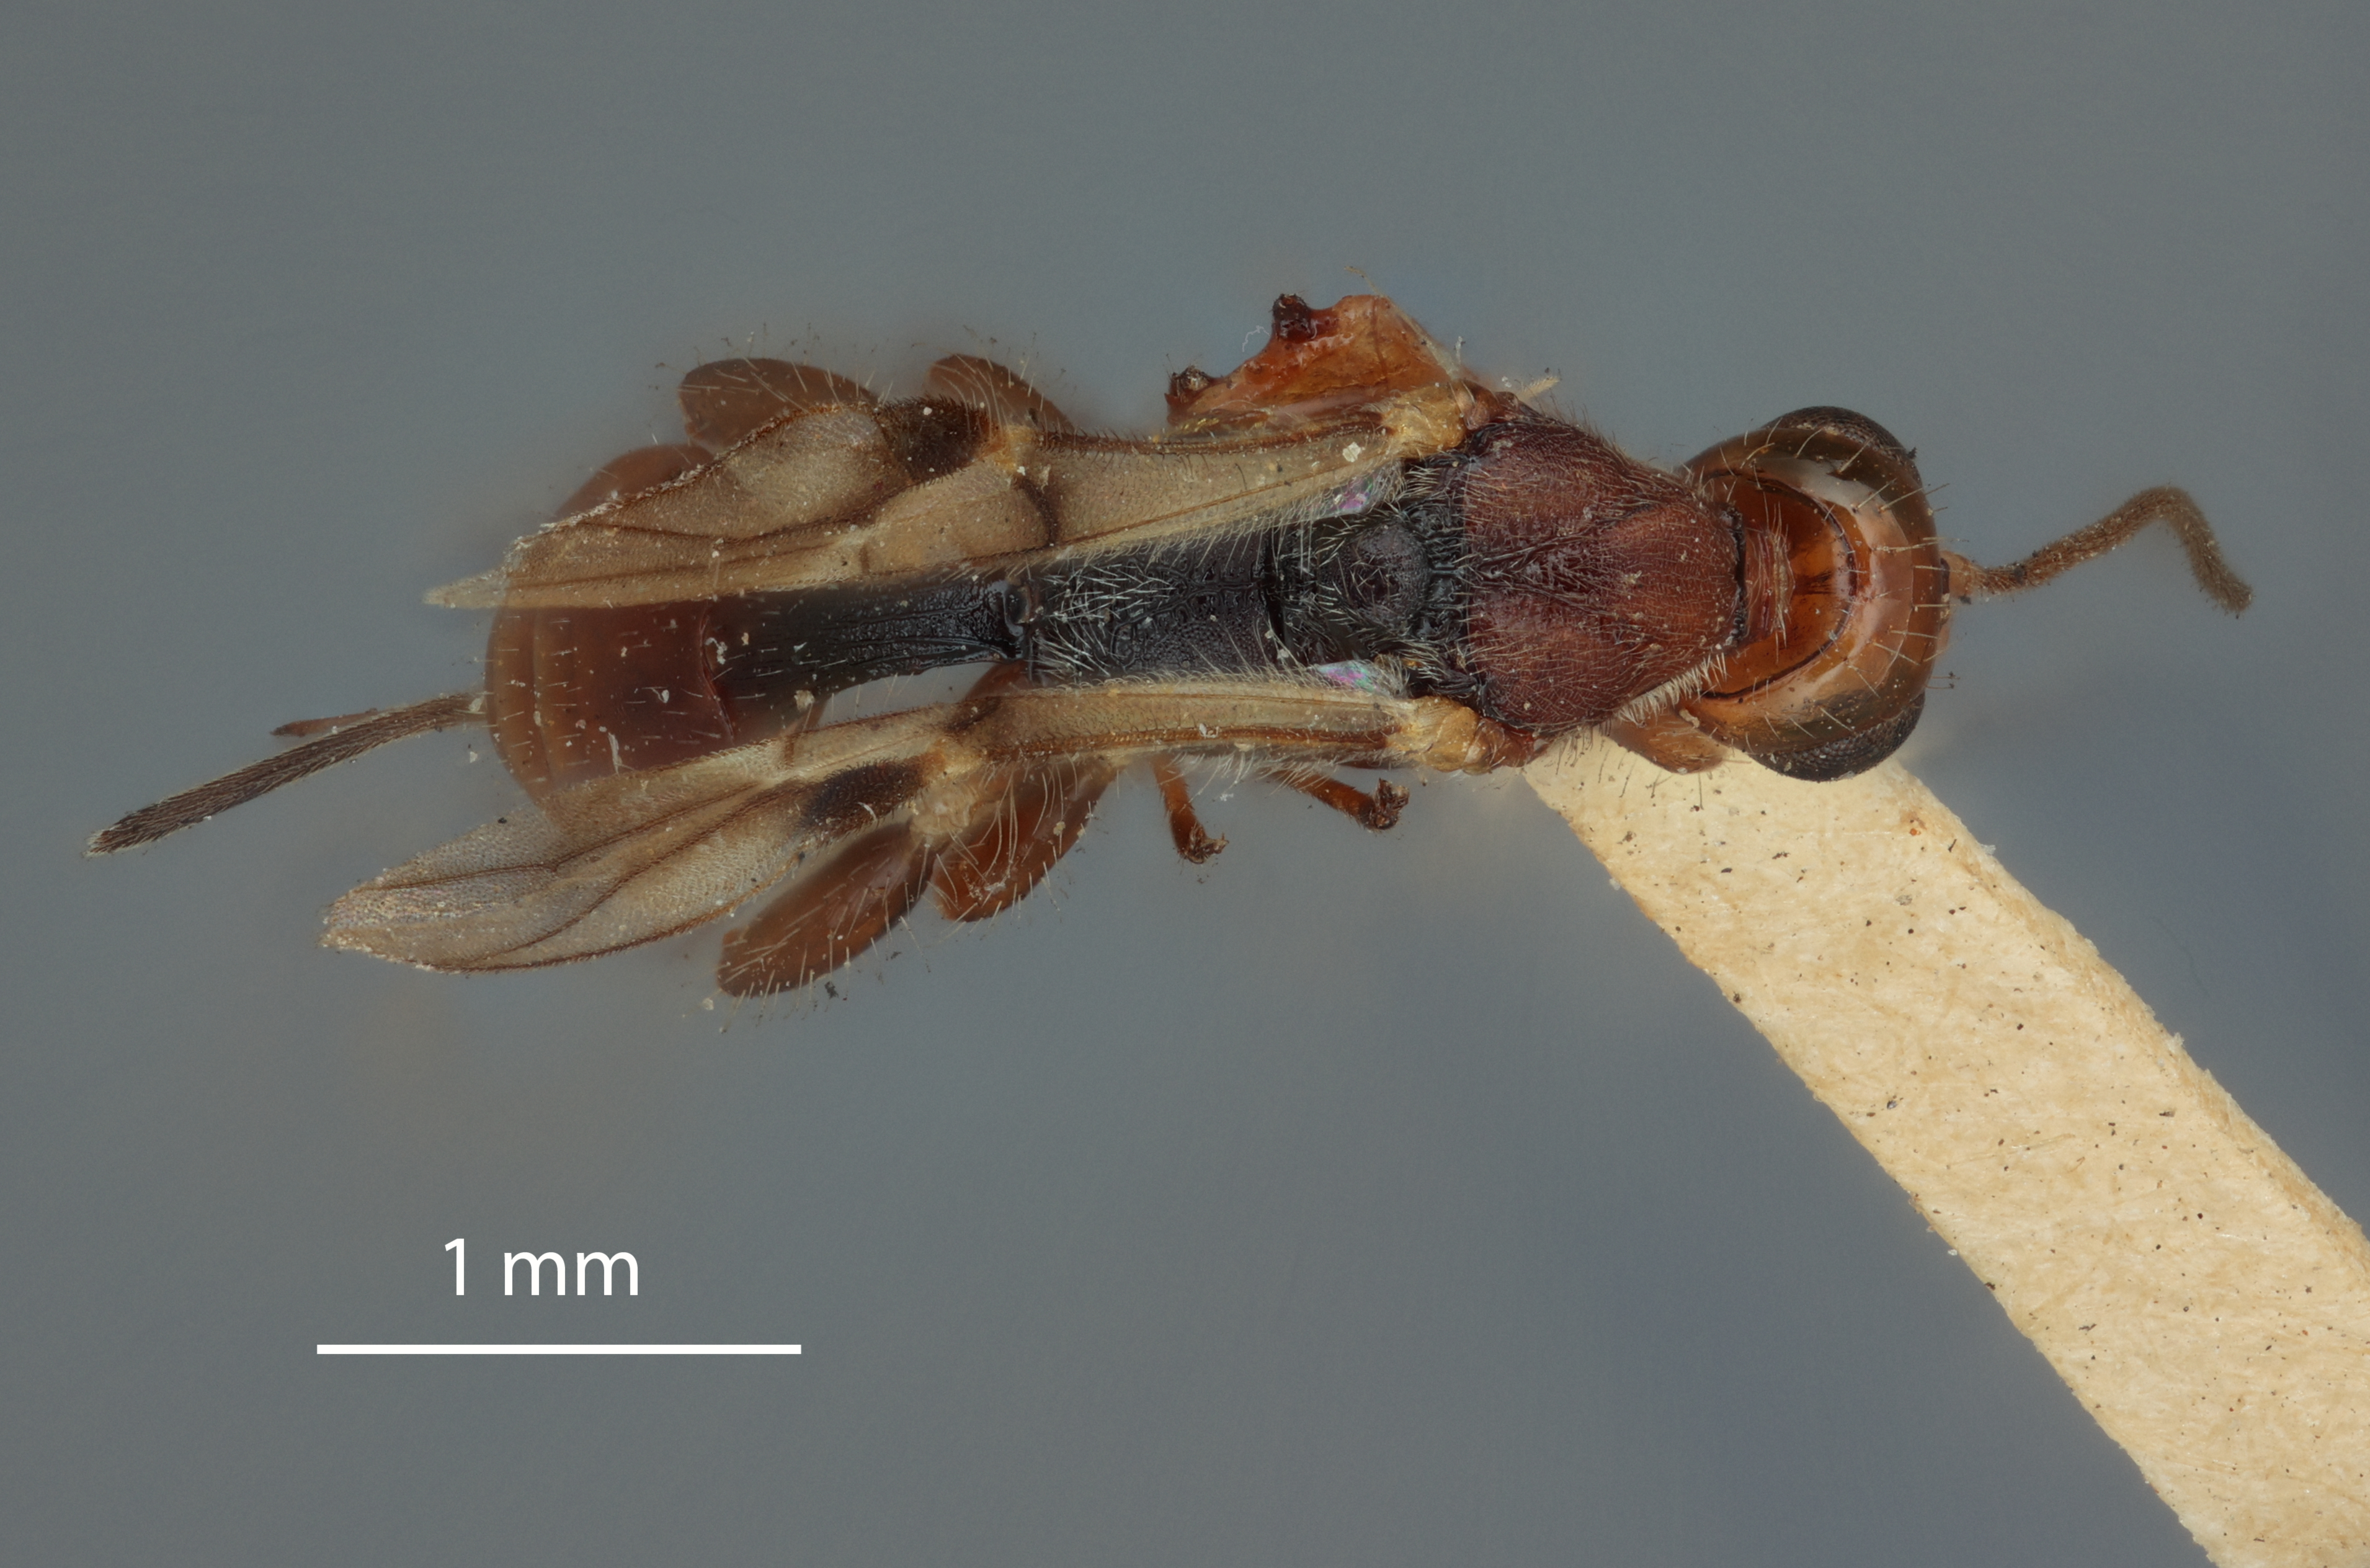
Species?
Spathius typhon
